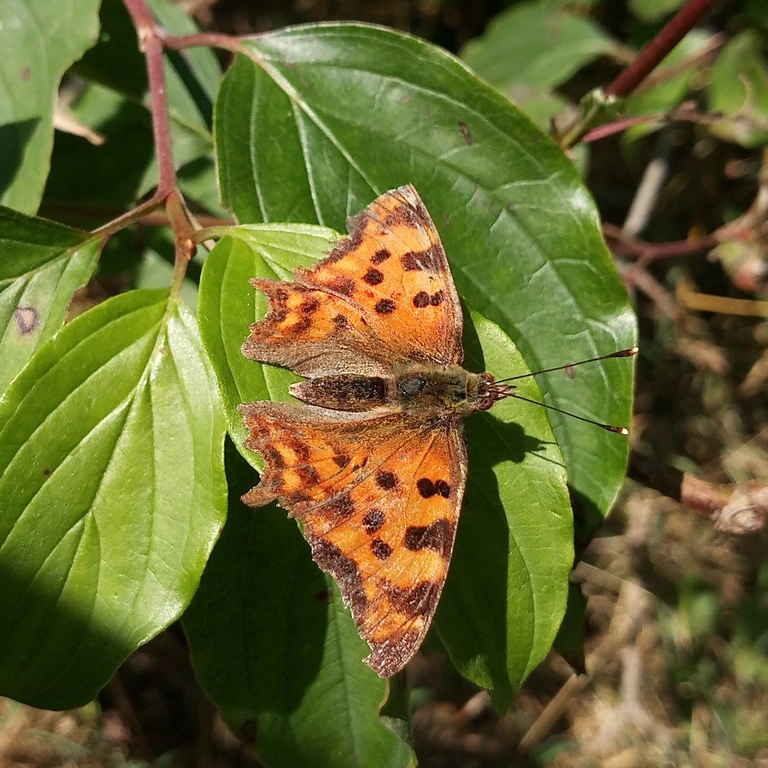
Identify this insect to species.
Polygonia c-album
